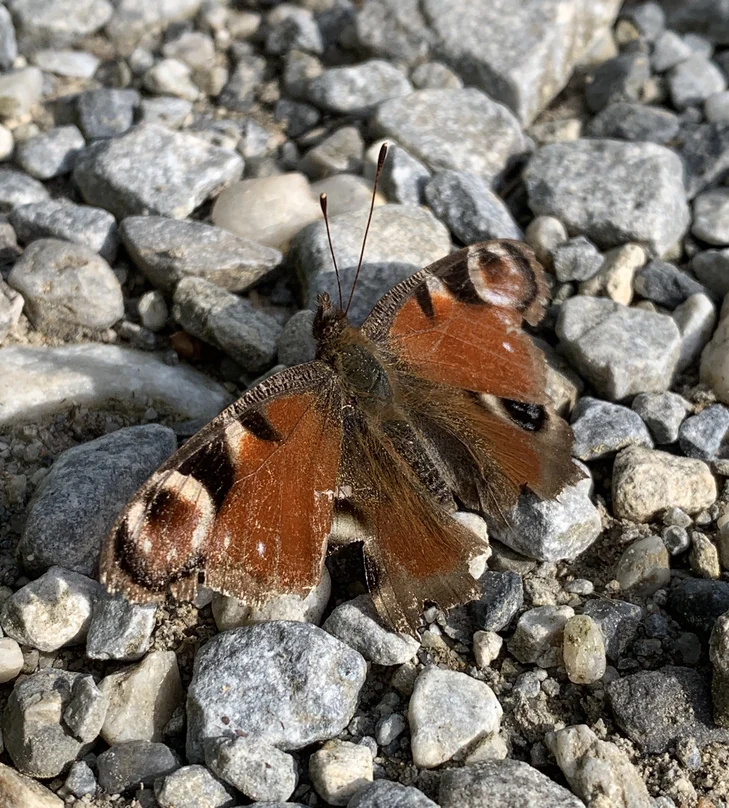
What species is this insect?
Aglais io
